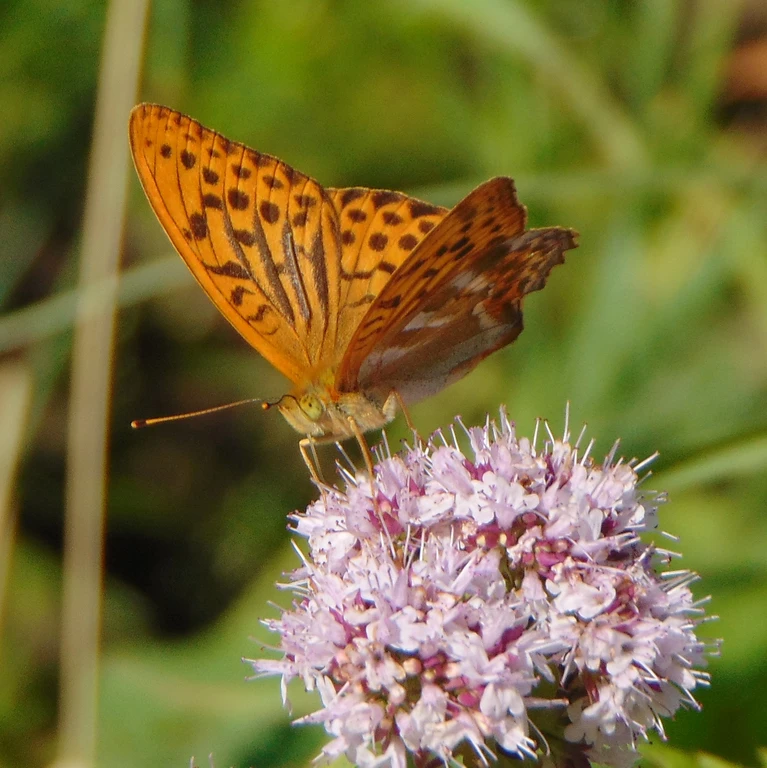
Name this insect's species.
Argynnis paphia
